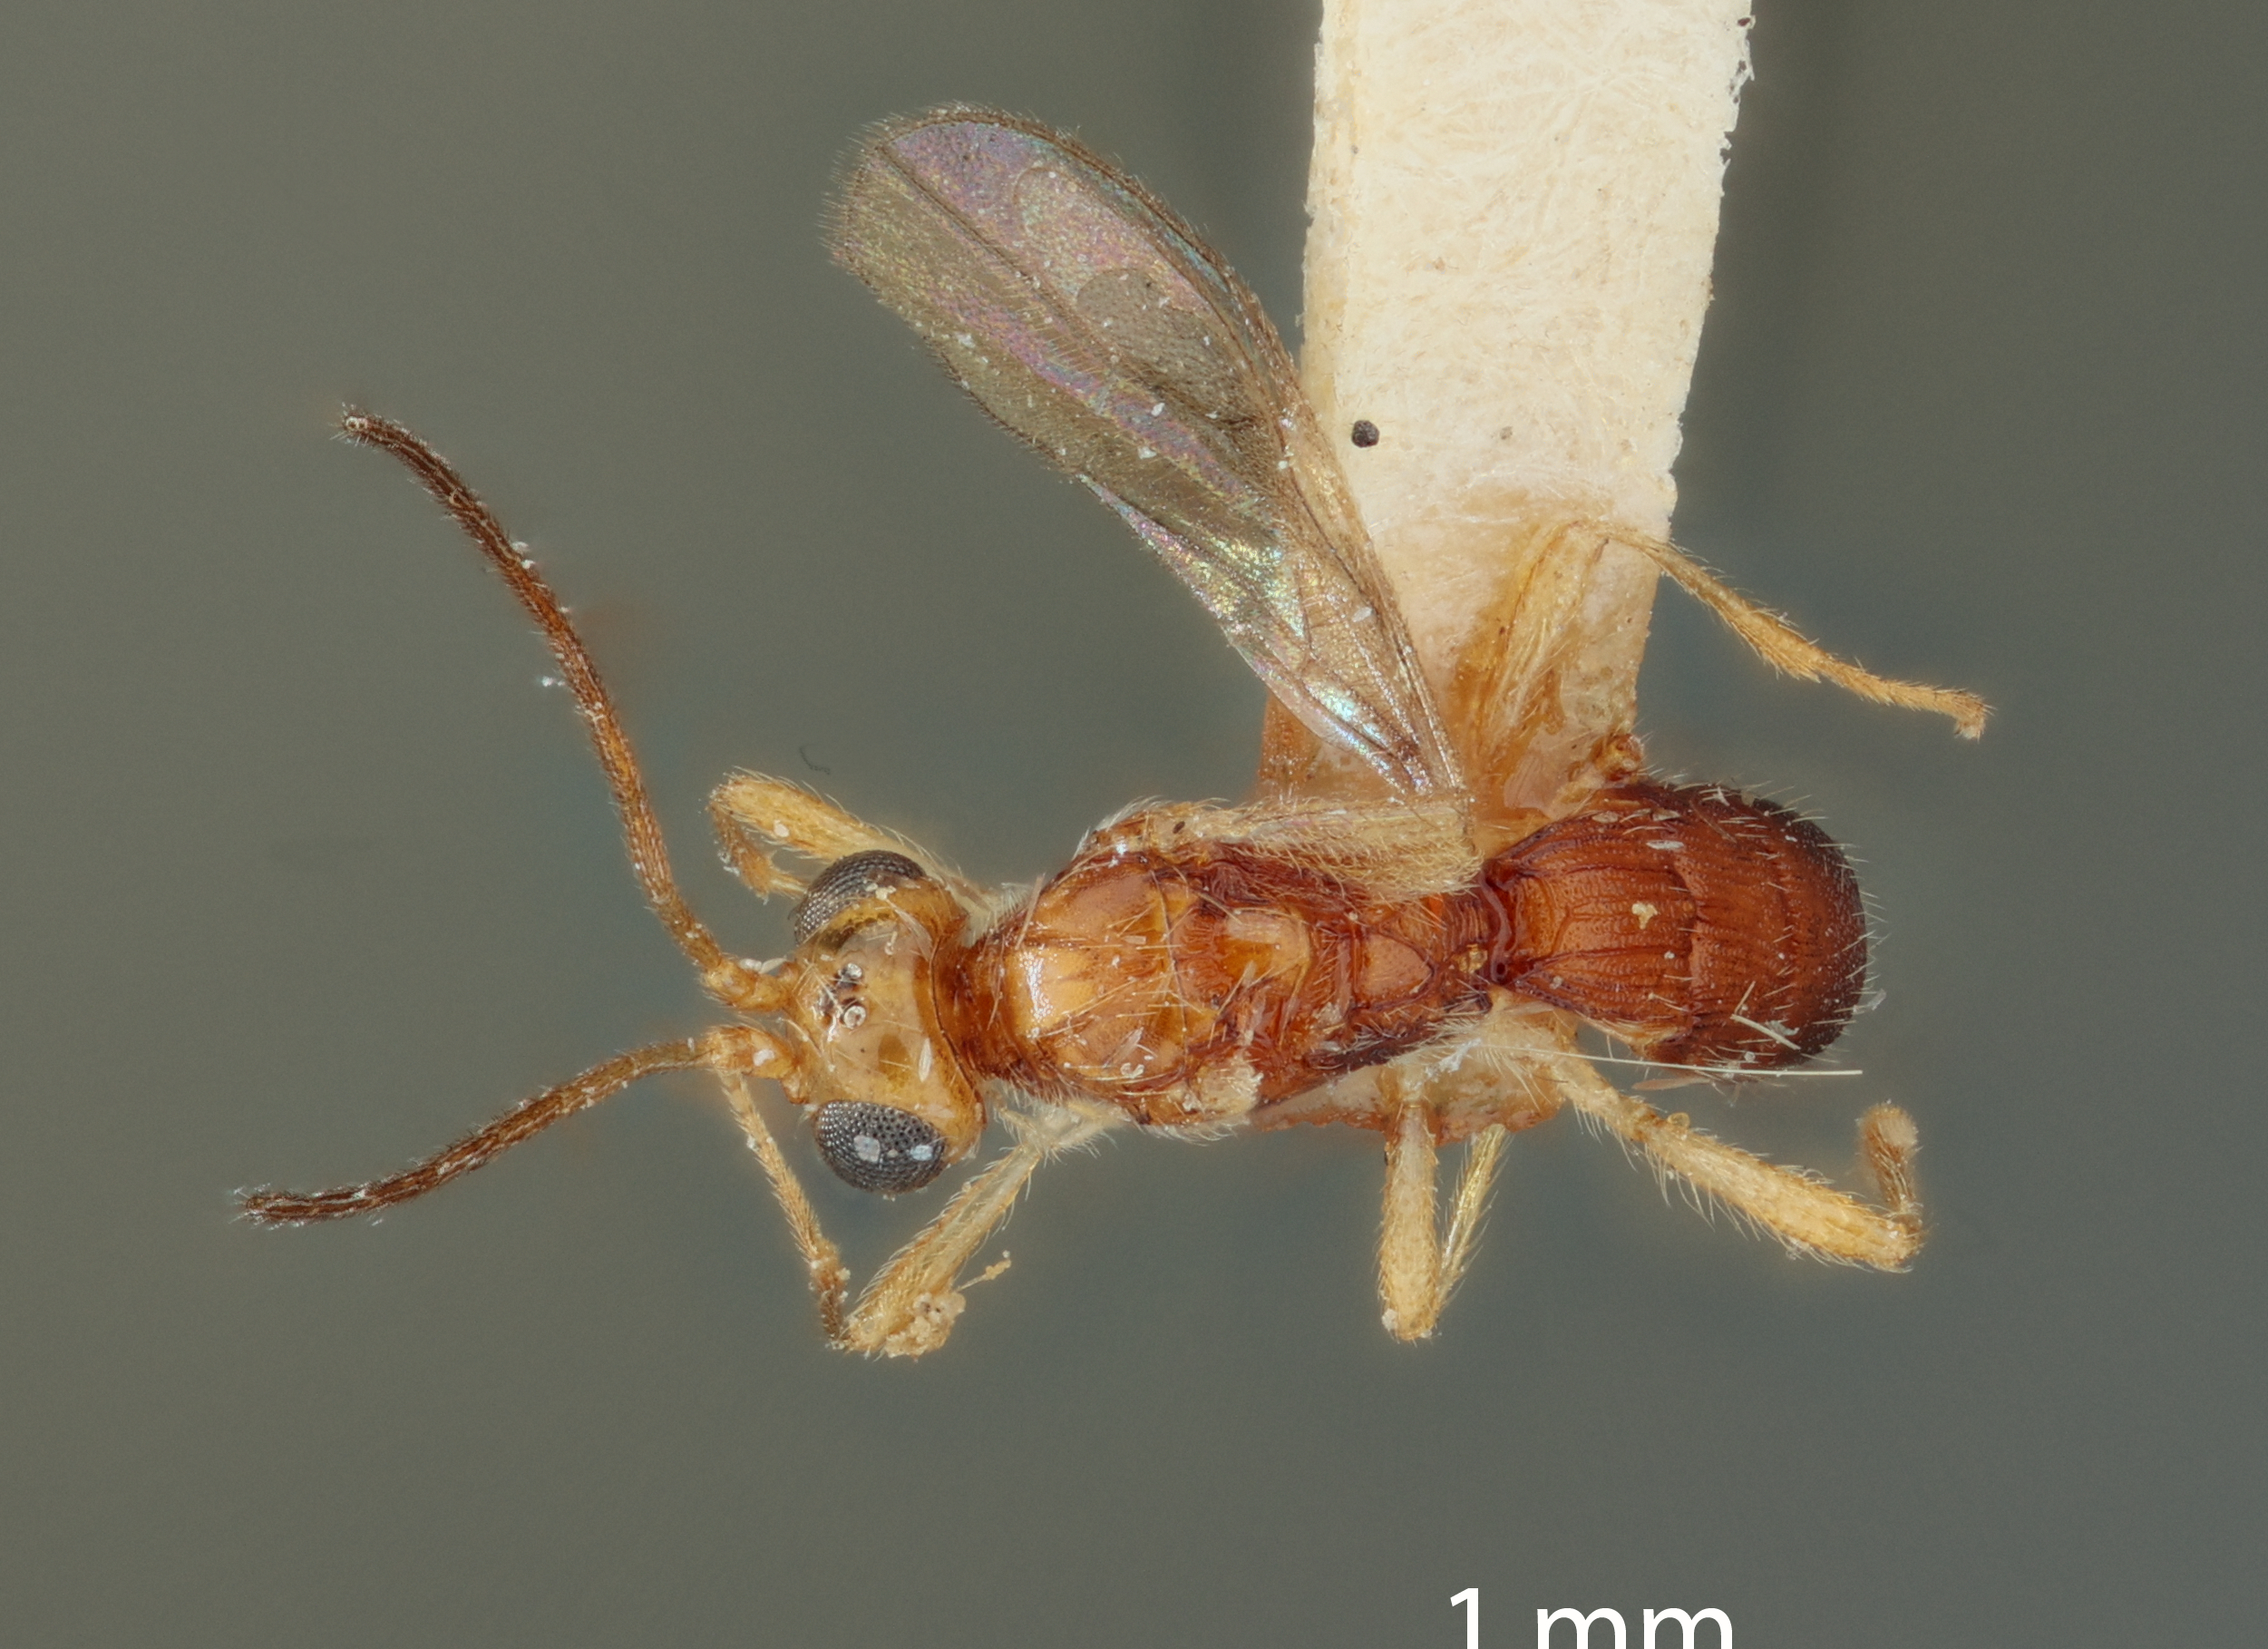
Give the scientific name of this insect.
Acanthormius bakeri
